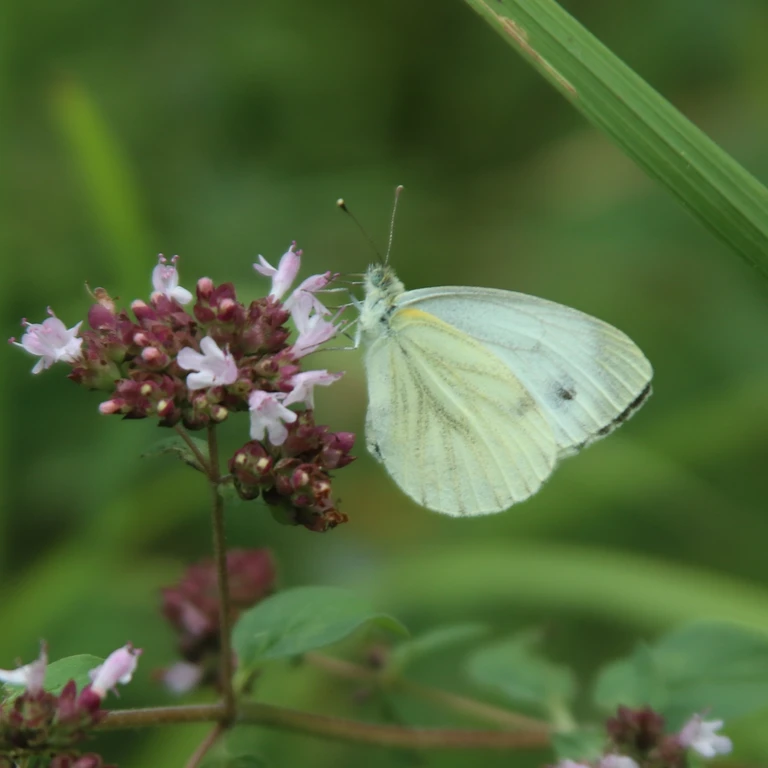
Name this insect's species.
Pieris napi
